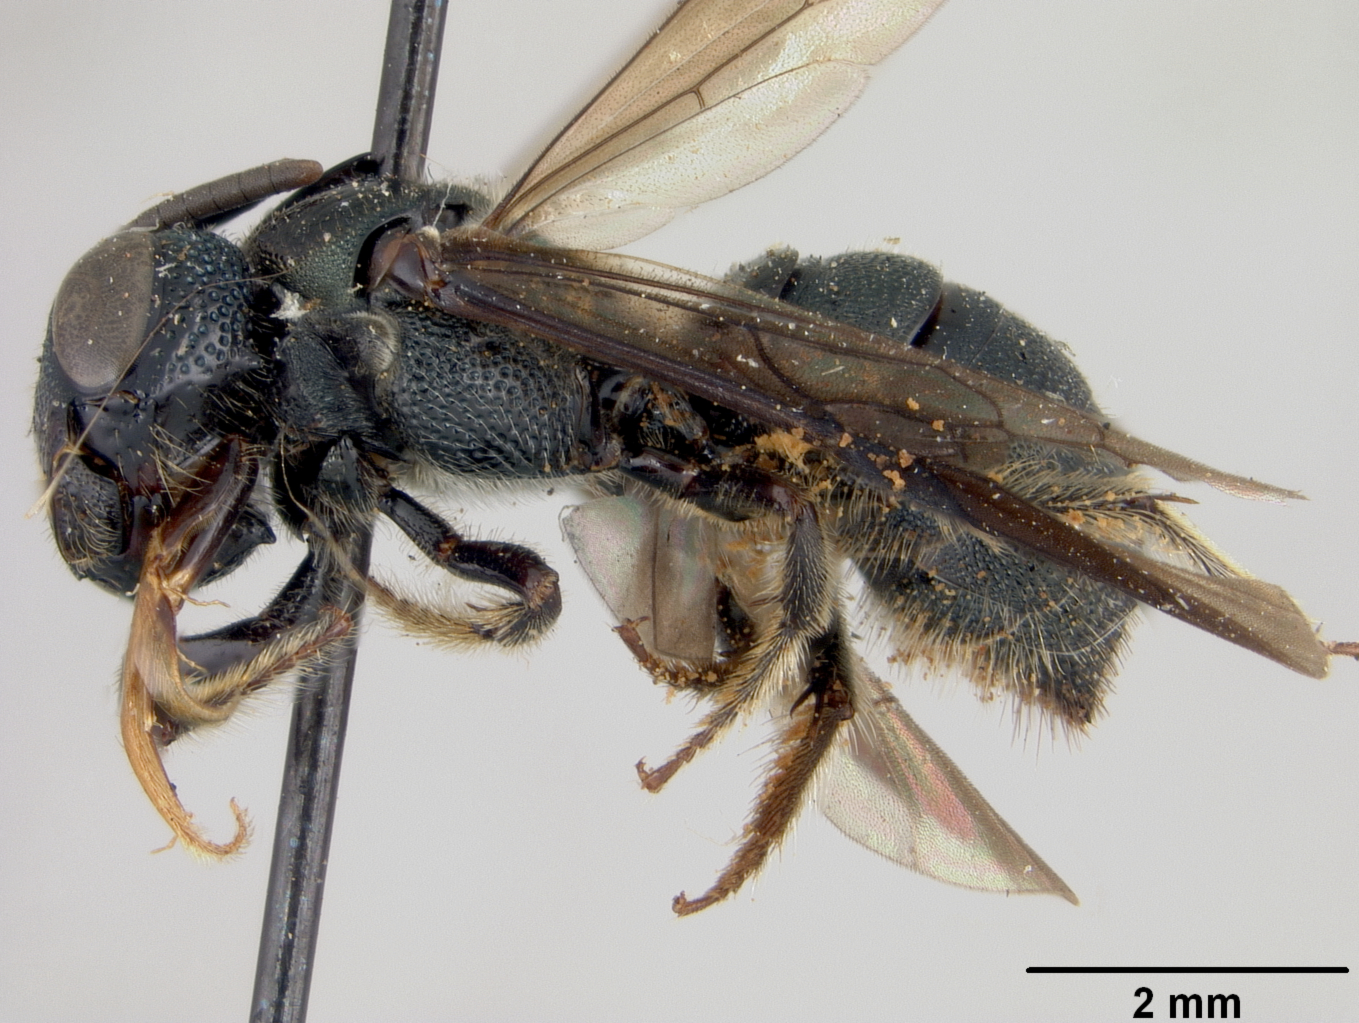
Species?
Ceratina marginata
